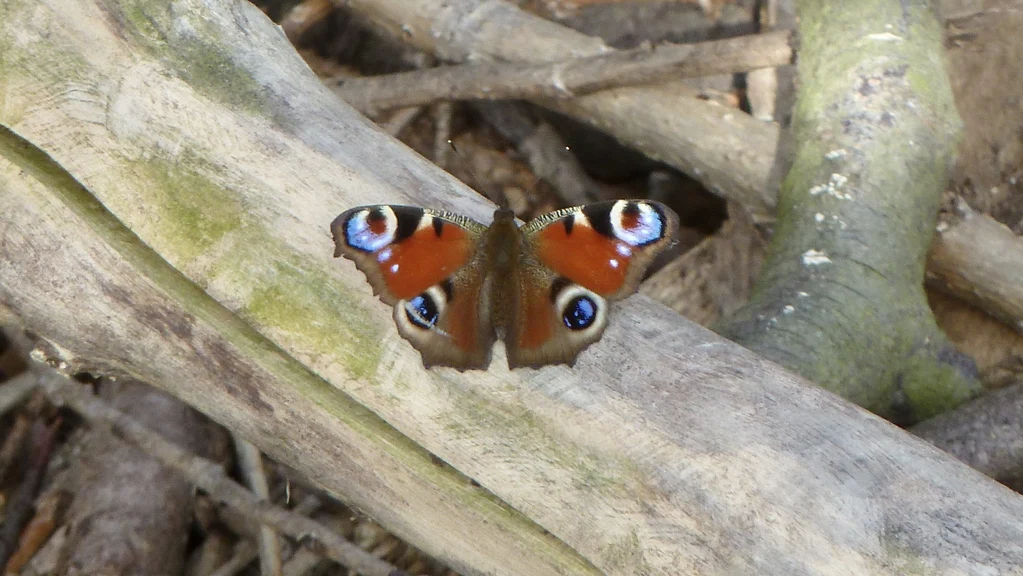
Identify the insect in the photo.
Aglais io
